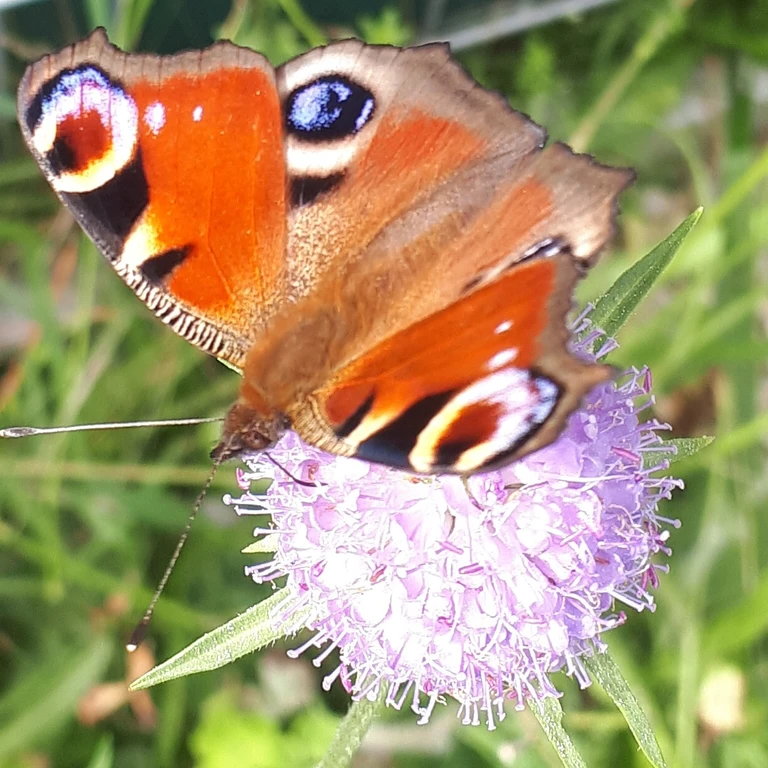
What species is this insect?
Aglais io
